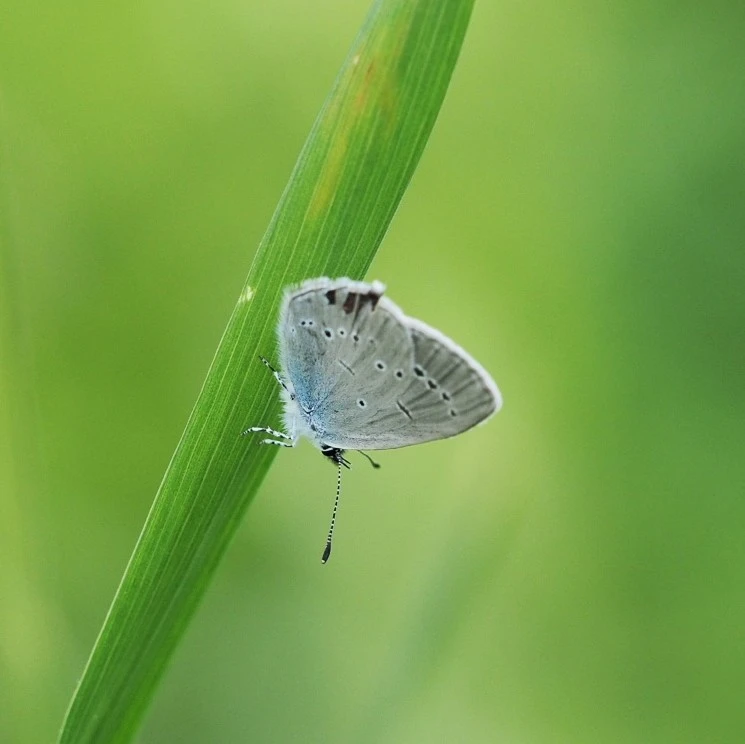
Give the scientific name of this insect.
Cupido minimus
